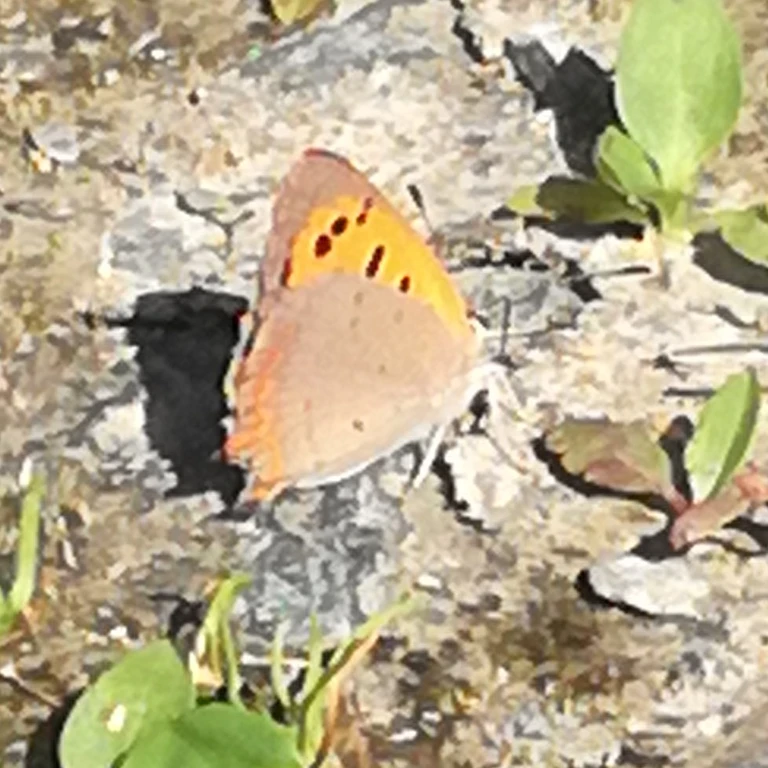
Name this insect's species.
Lycaena phlaeas
